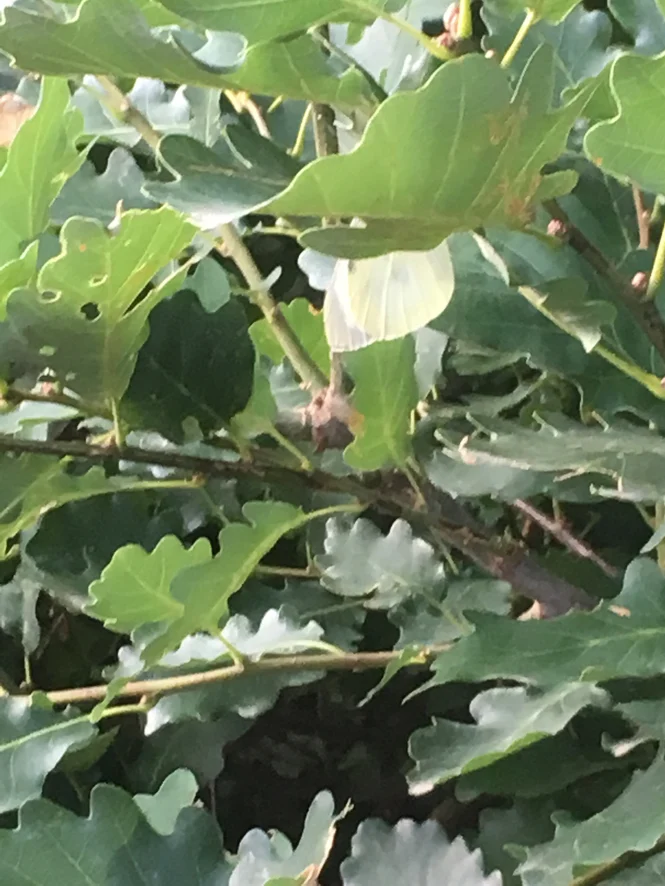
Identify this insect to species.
Pieris brassicae
